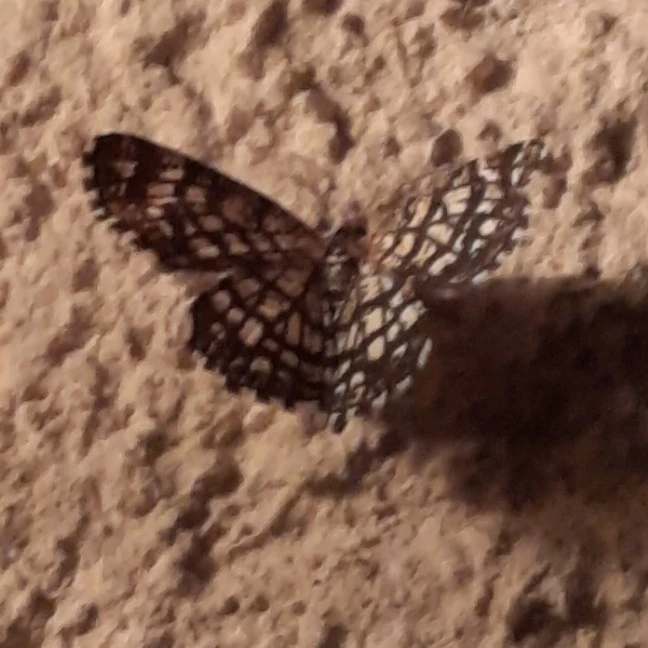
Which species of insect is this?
Chiasmia clathrata
